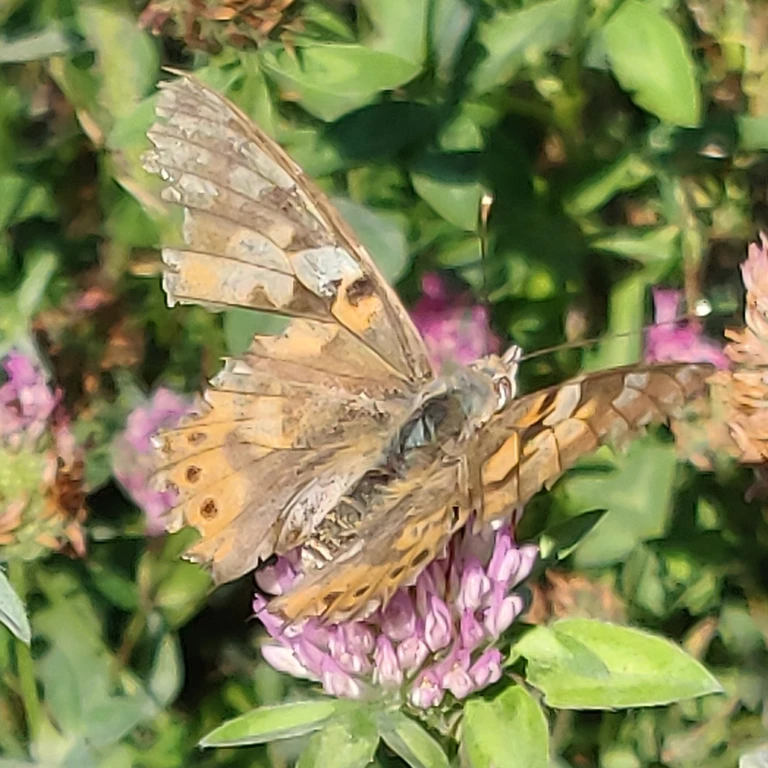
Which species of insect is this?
Vanessa cardui
